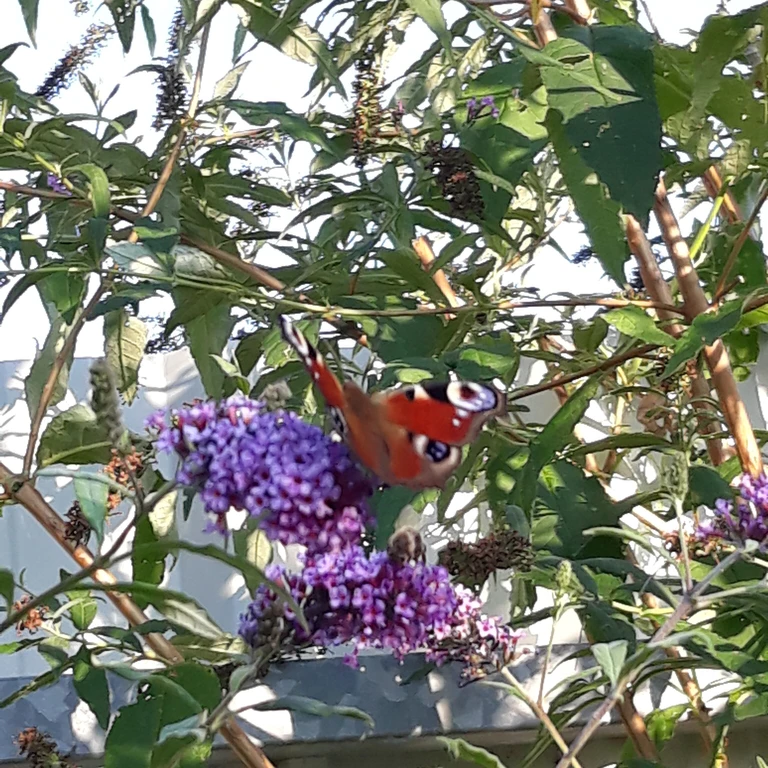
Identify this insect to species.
Aglais io
